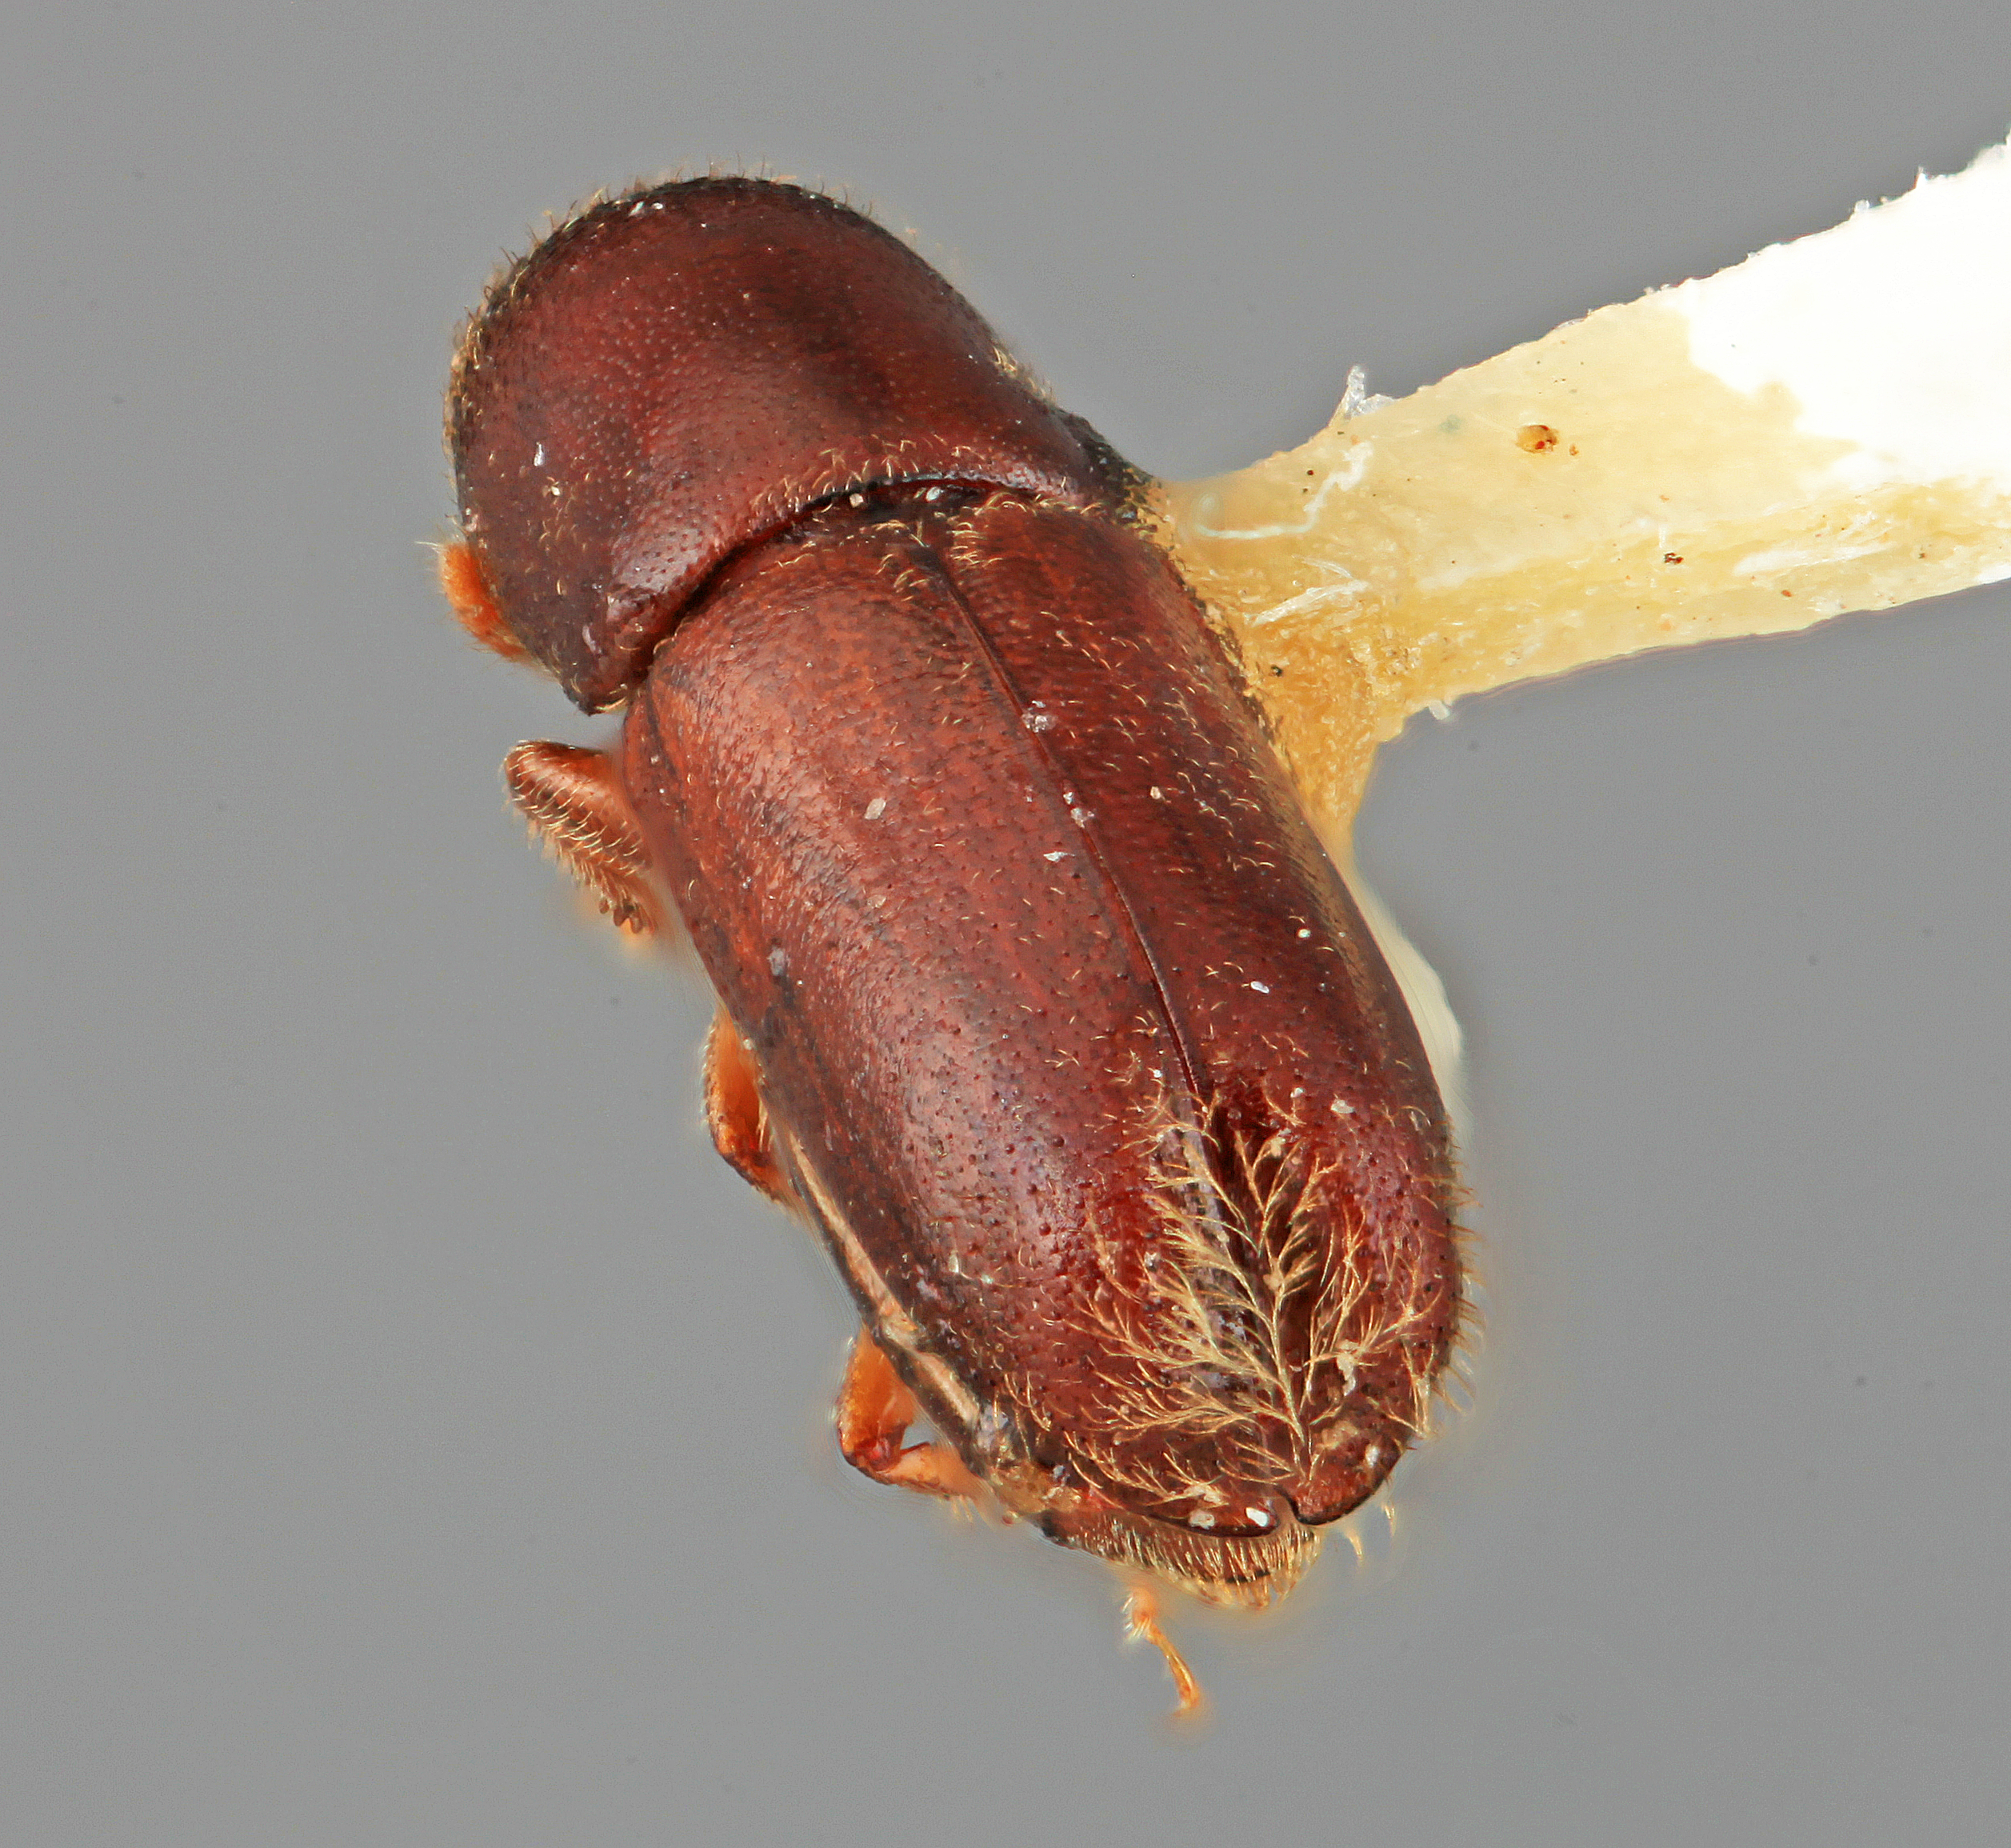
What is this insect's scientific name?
Gnathotrichus nimifrons
